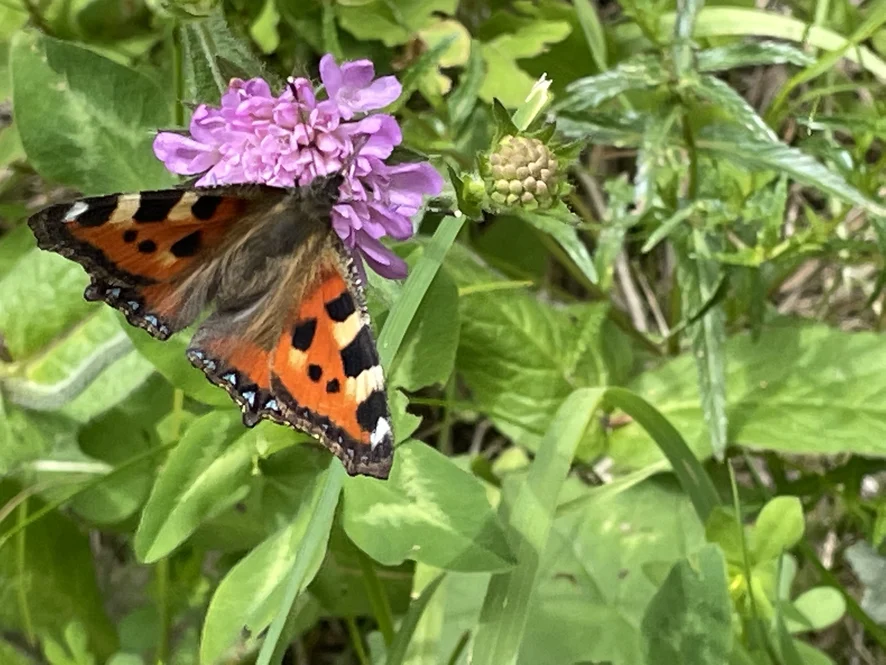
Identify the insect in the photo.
Aglais urticae
